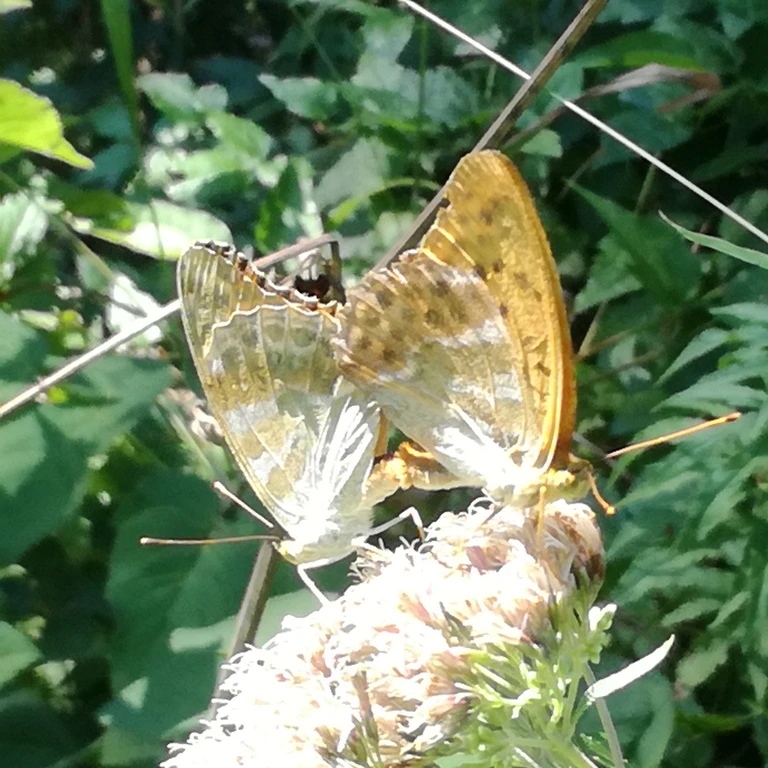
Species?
Argynnis paphia
